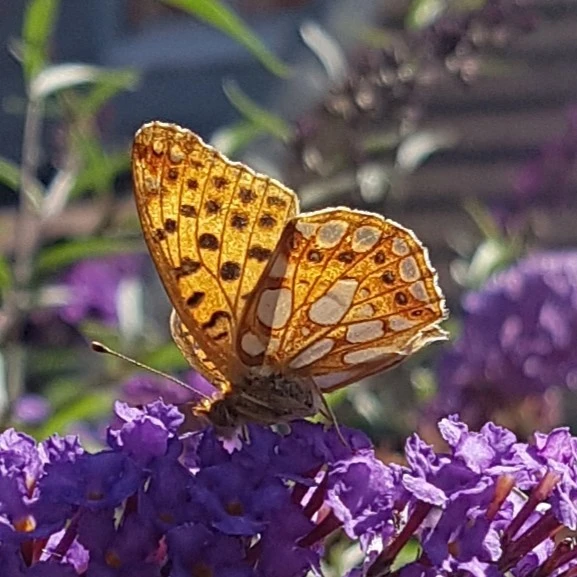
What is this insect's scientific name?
Issoria lathonia
